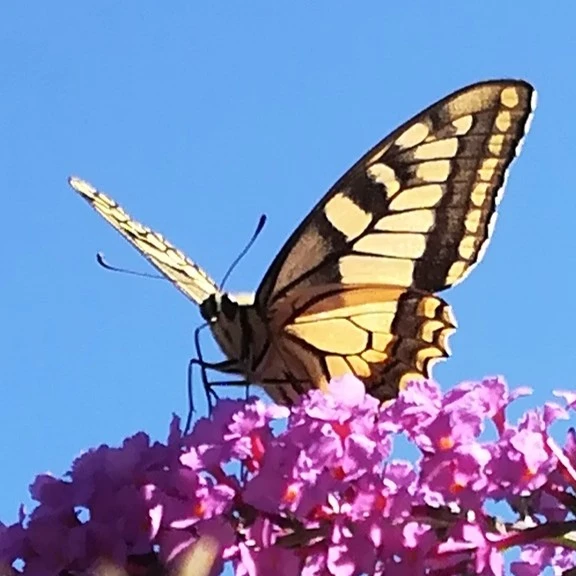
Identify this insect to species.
Papilio machaon
